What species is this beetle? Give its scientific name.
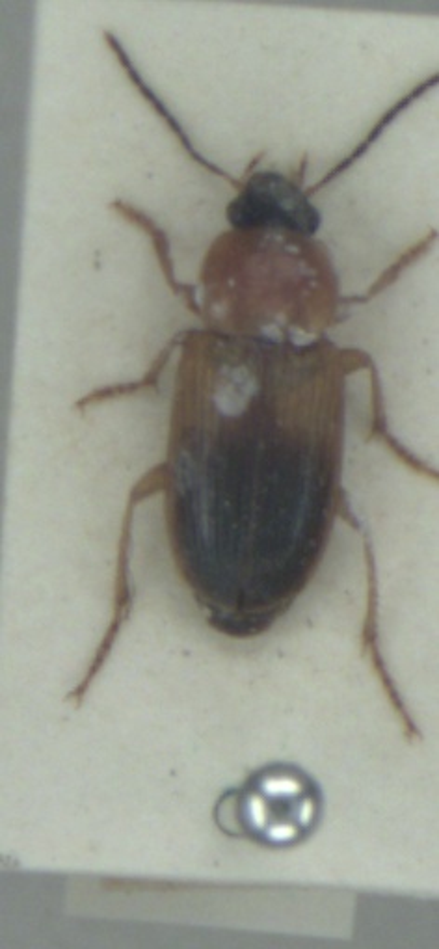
Stenolophus teutonus
